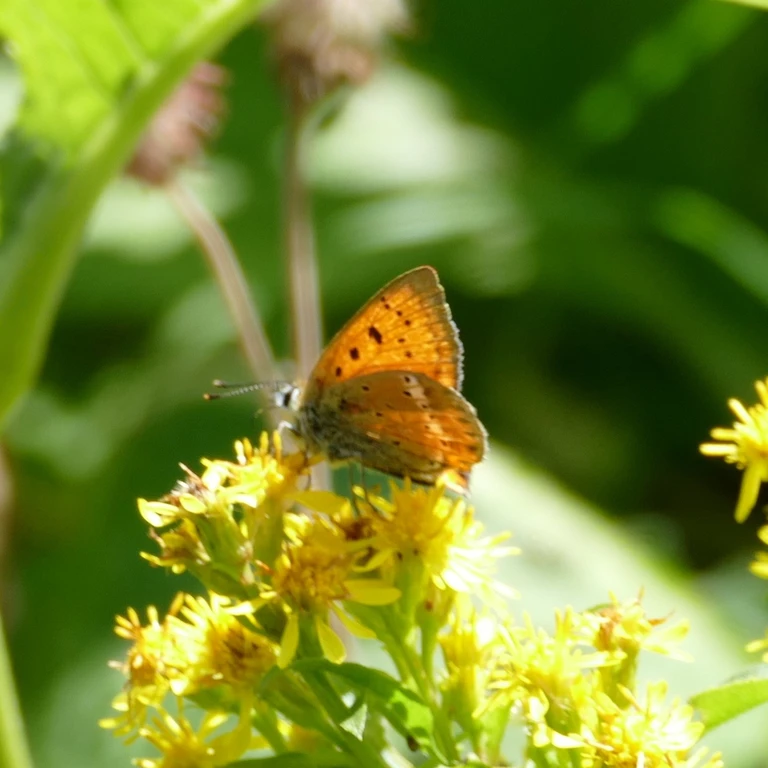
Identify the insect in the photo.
Lycaena virgaureae
